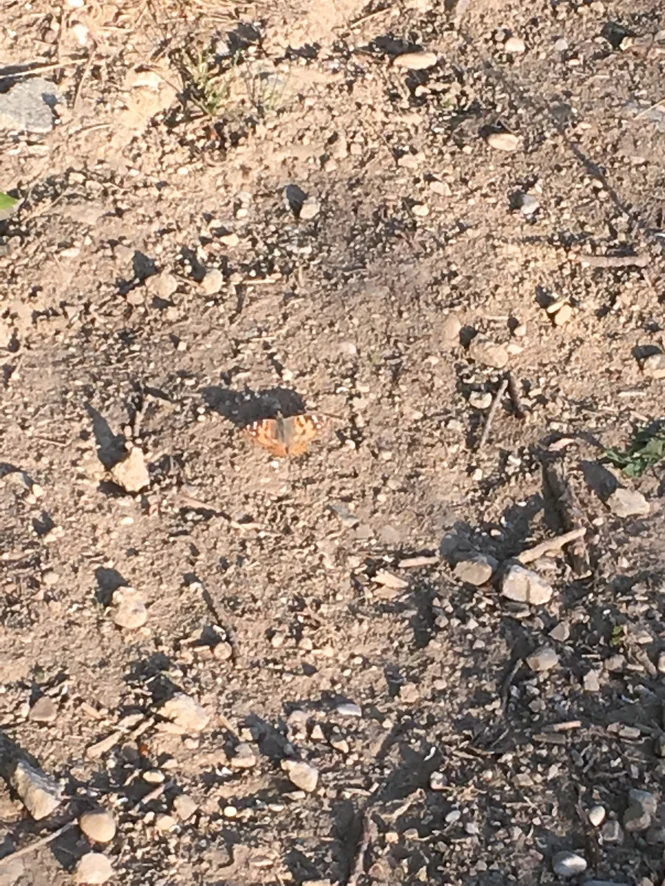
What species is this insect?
Vanessa cardui
